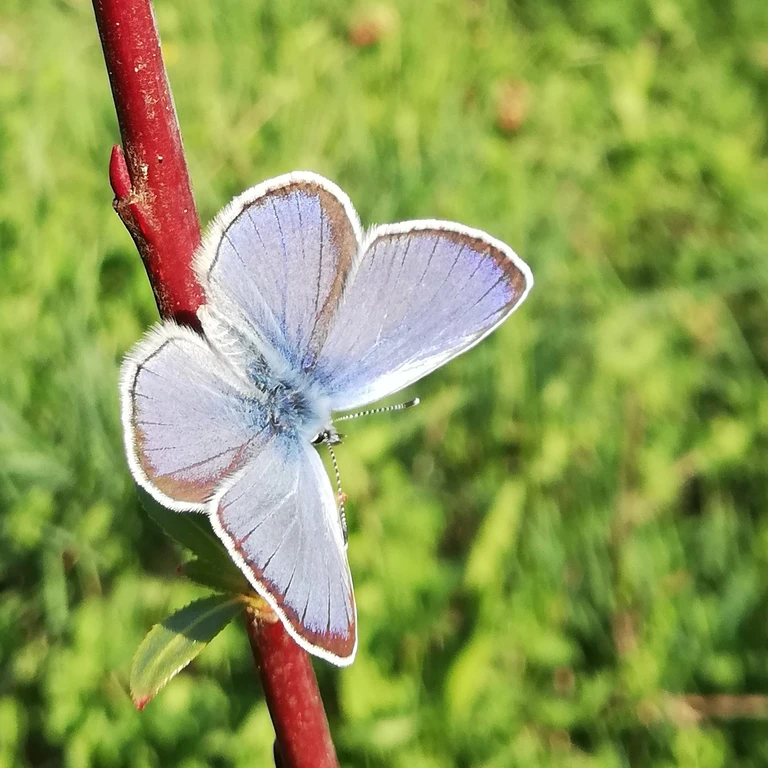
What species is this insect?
Glaucopsyche alexis
